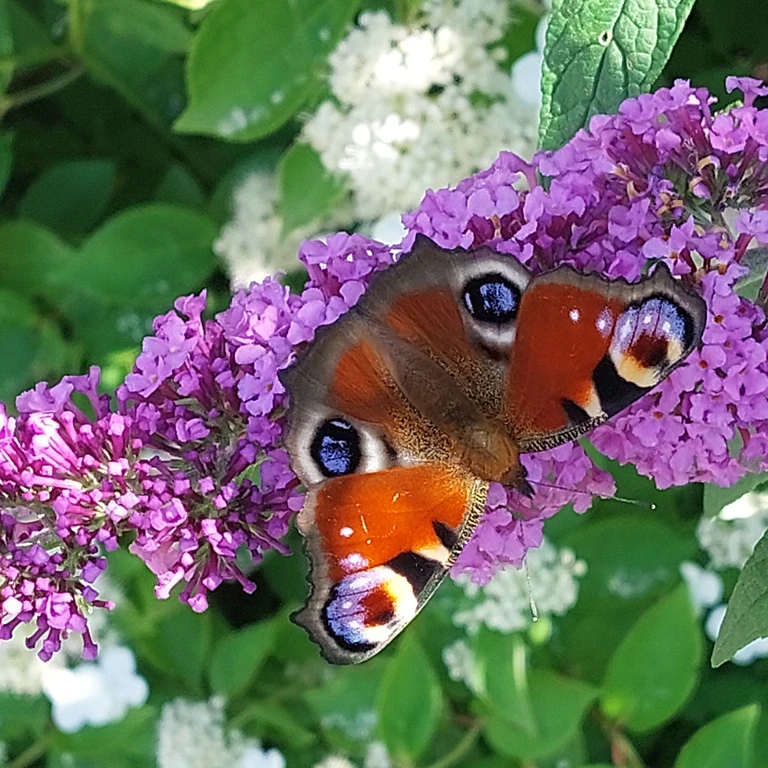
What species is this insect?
Aglais io
